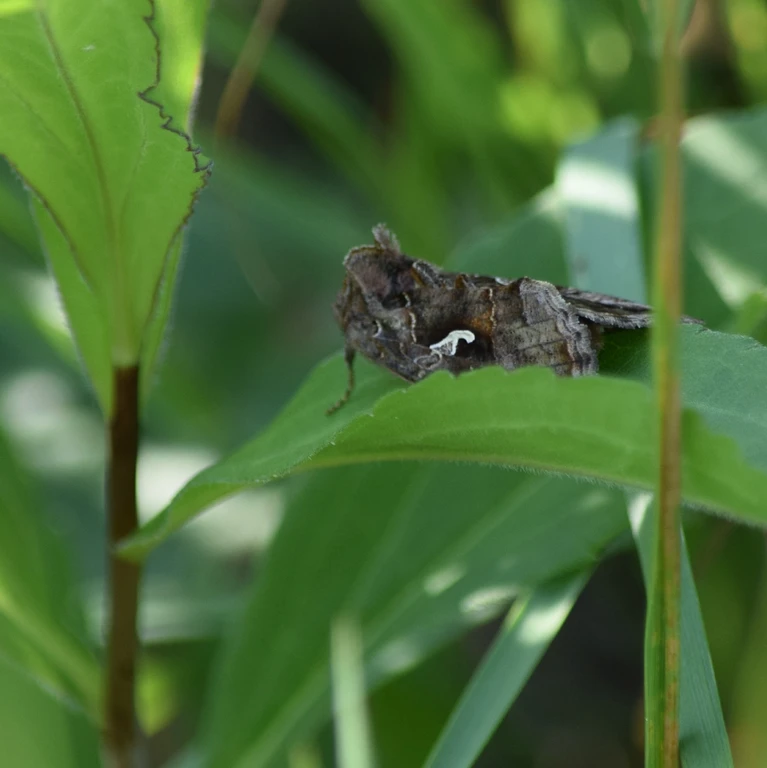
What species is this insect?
Autographa gamma
